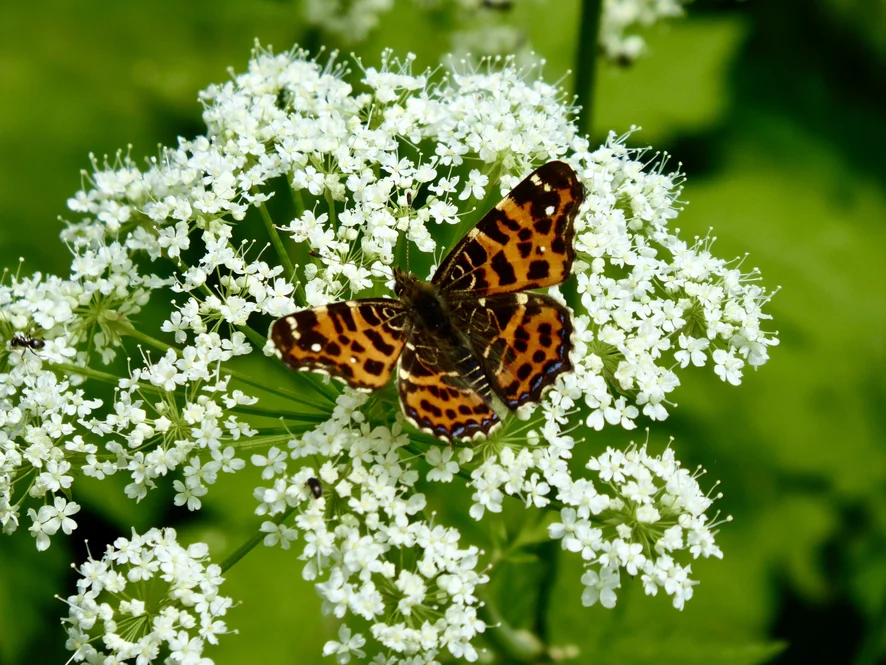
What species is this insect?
Araschnia levana
